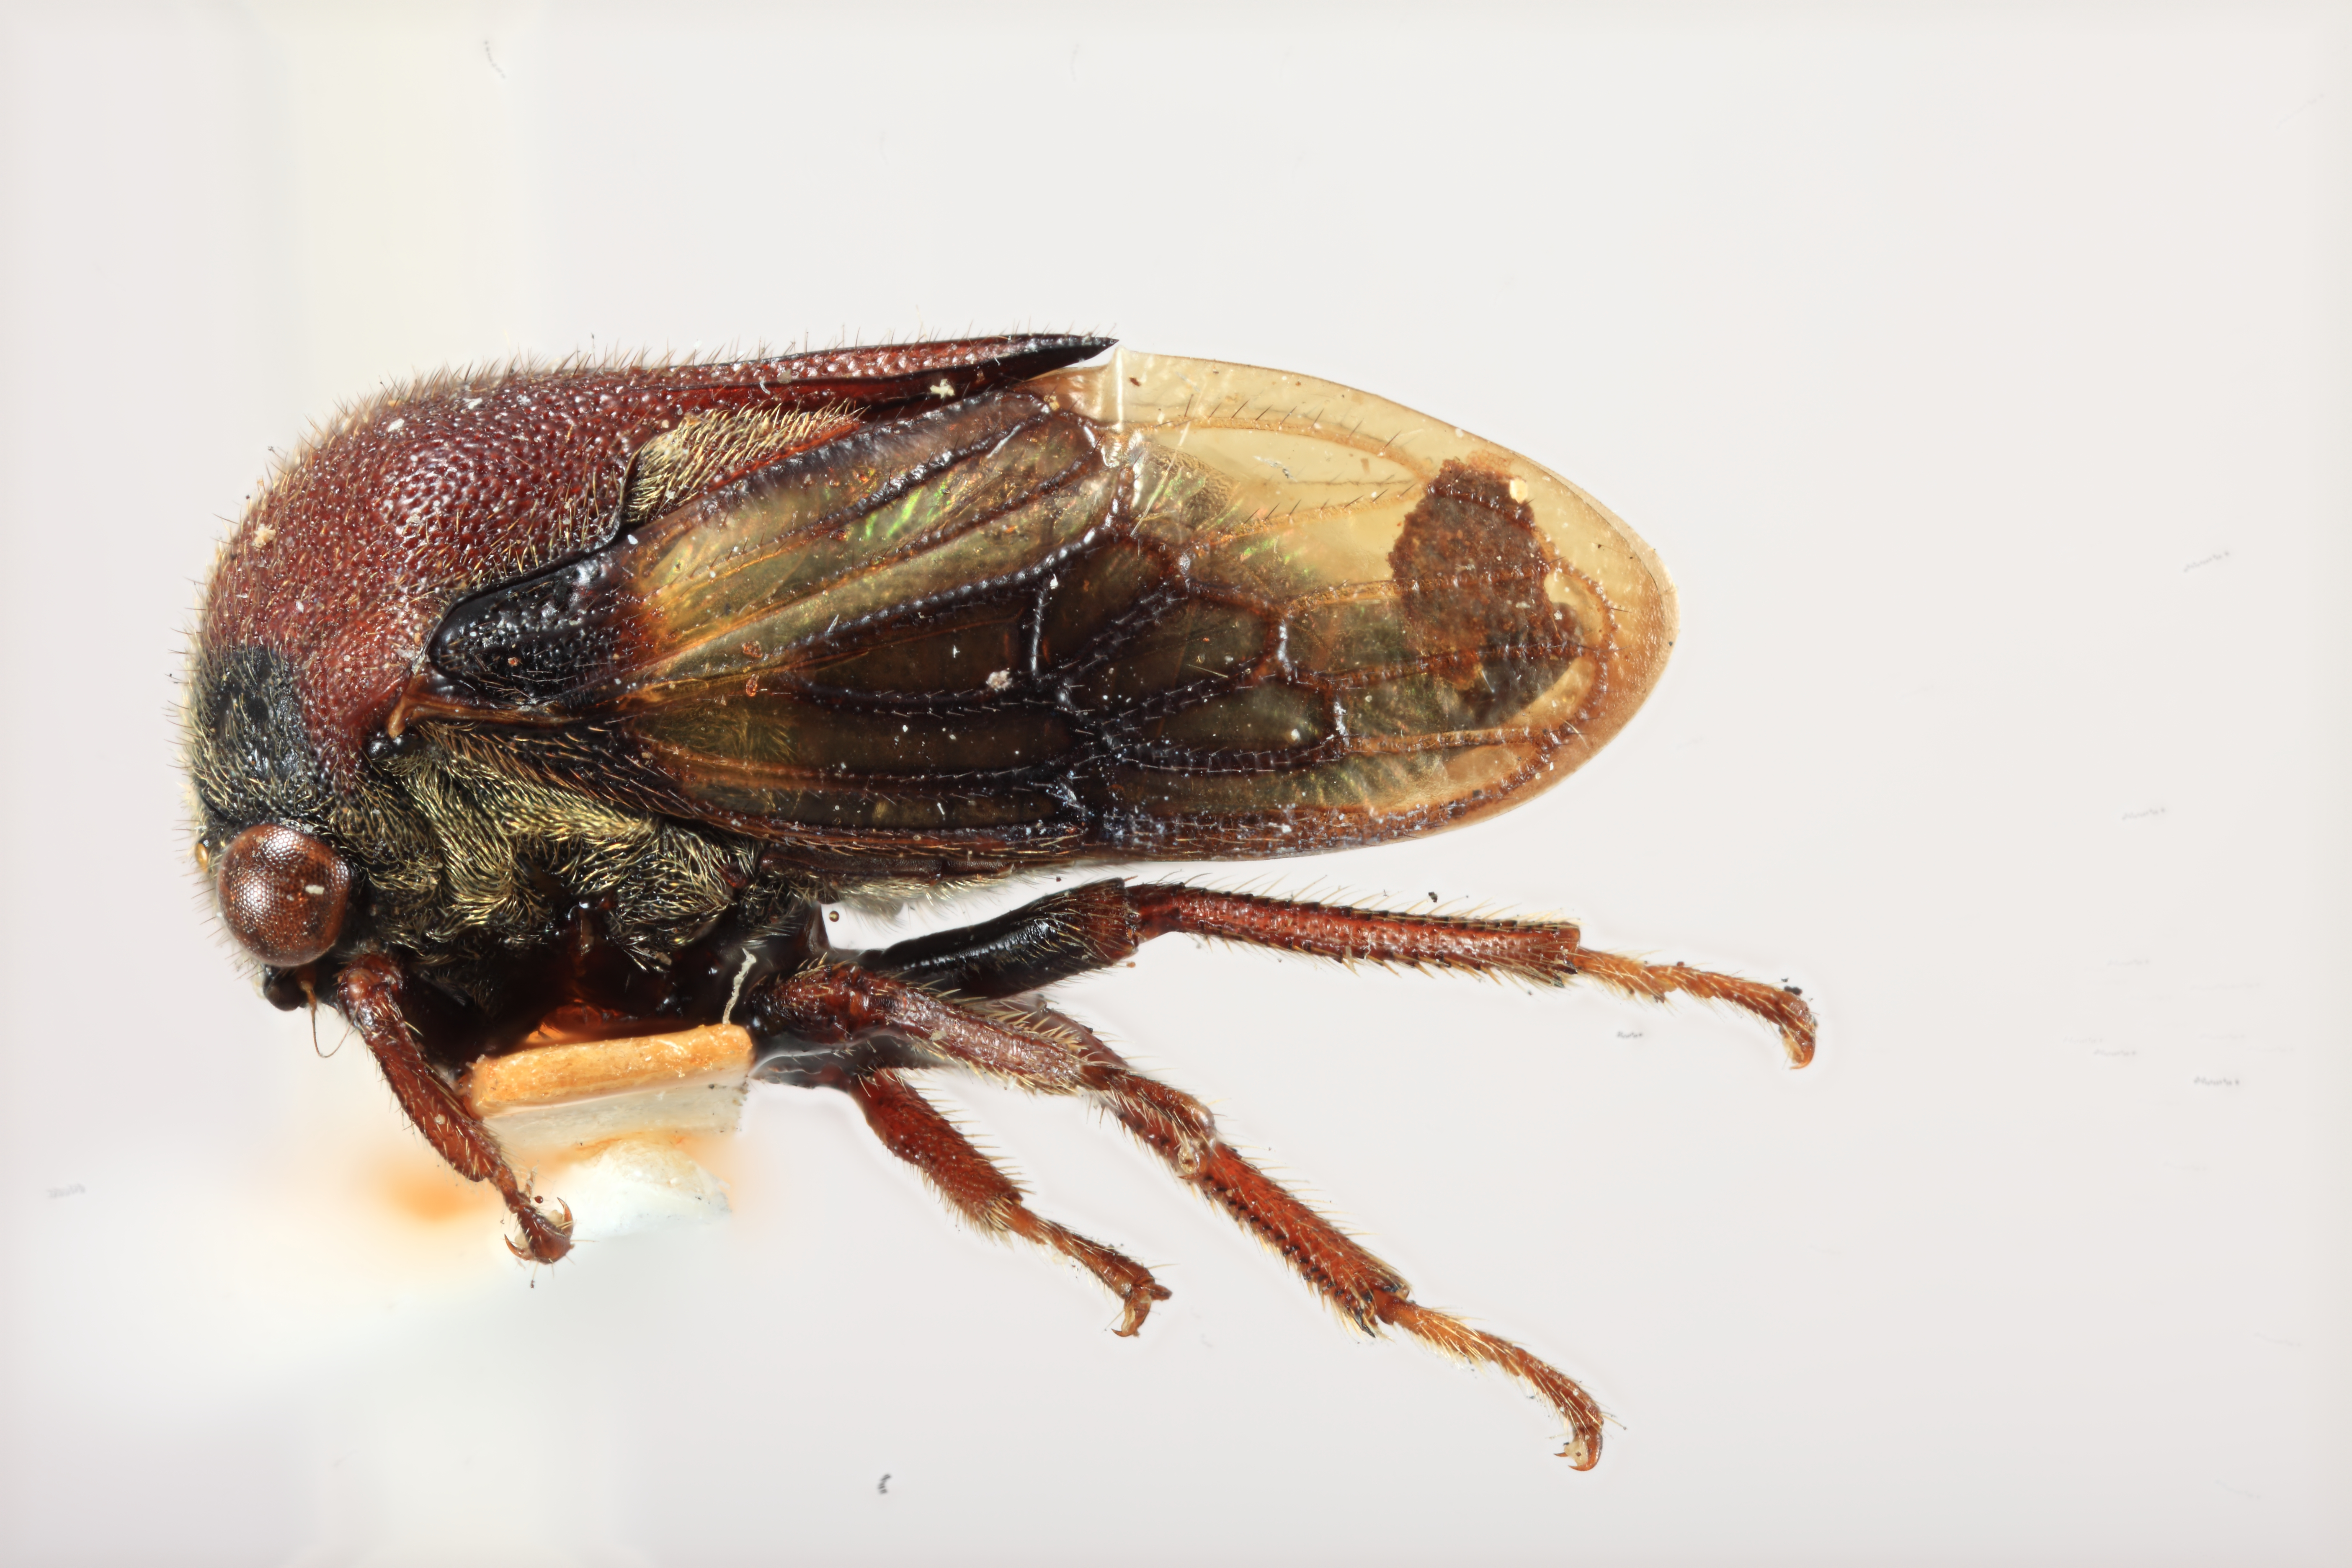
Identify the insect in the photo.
Centrotoscelus brevispinus
